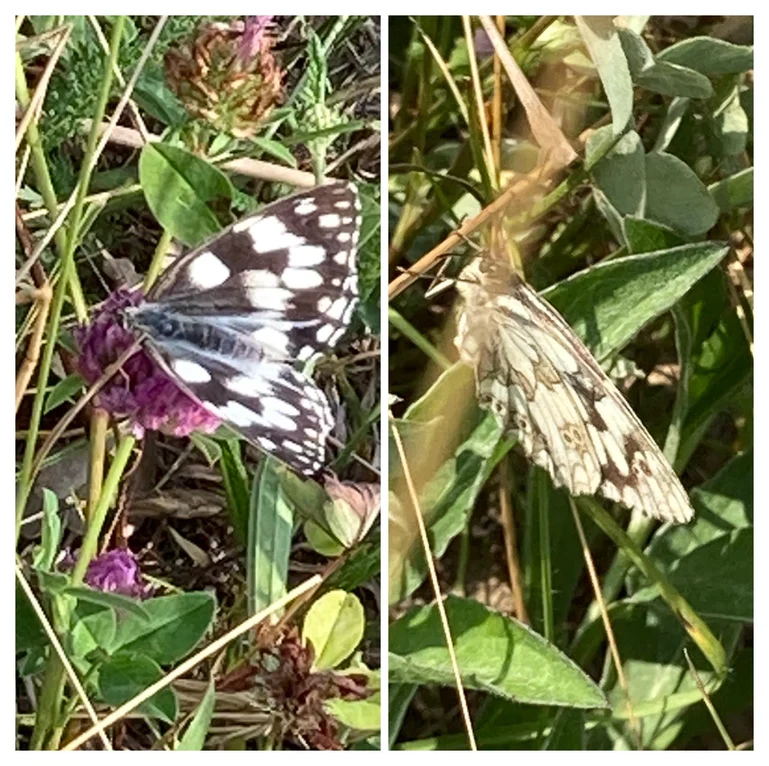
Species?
Melanargia galathea
